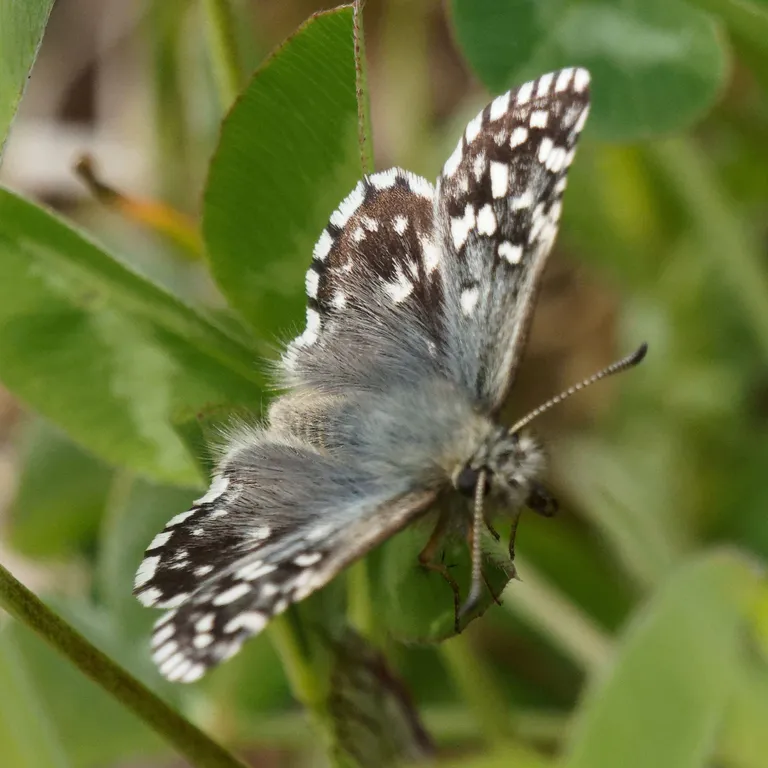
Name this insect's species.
Pyrgus malvae
